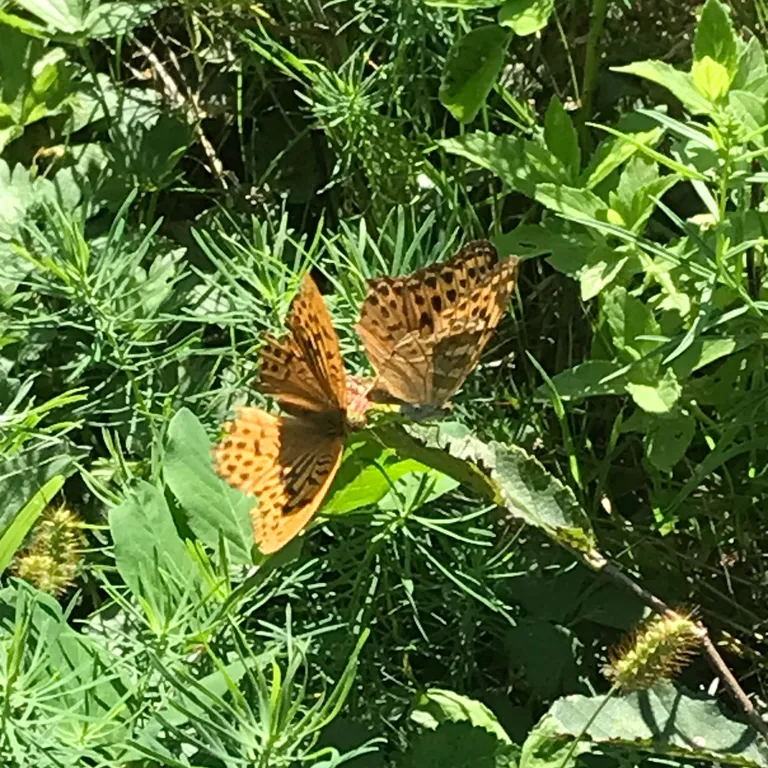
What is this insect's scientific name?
Argynnis paphia
